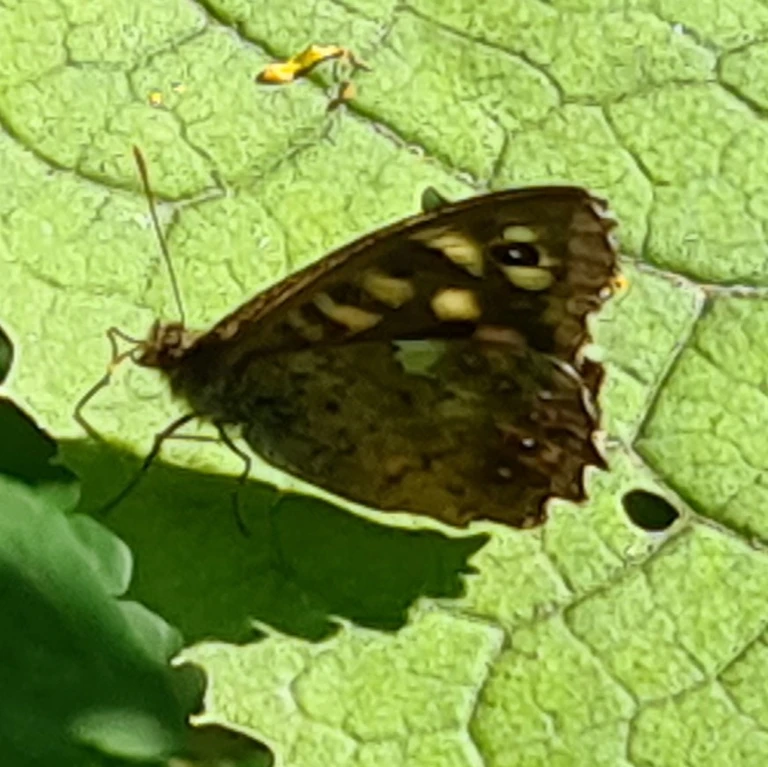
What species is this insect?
Pararge aegeria
